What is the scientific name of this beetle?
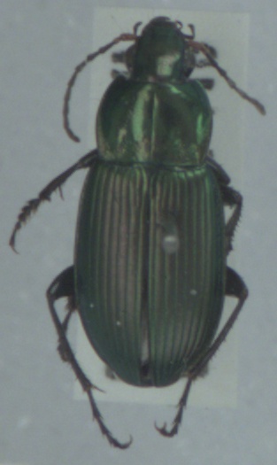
Poecilus cupreus
